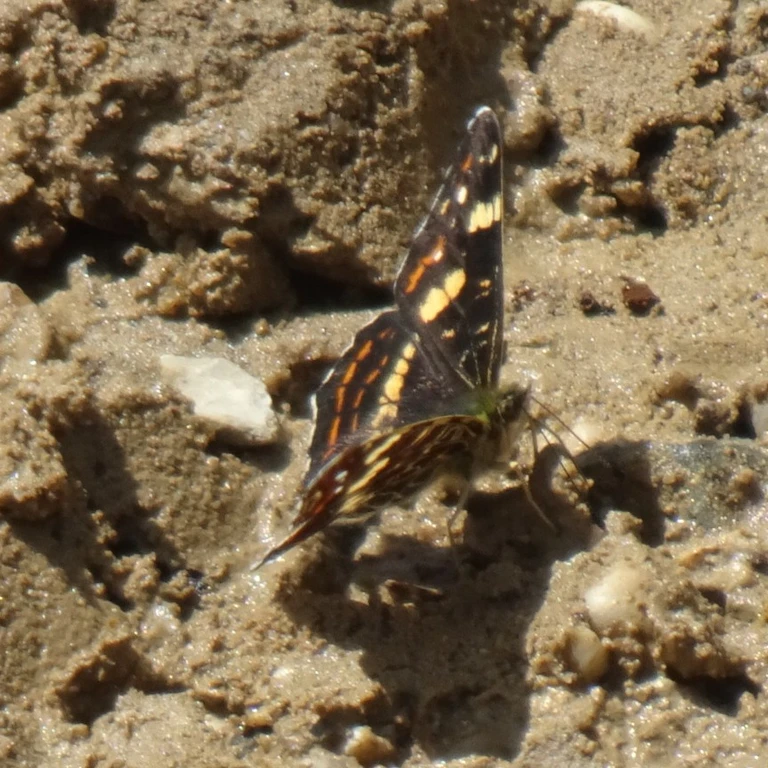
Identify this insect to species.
Araschnia levana
